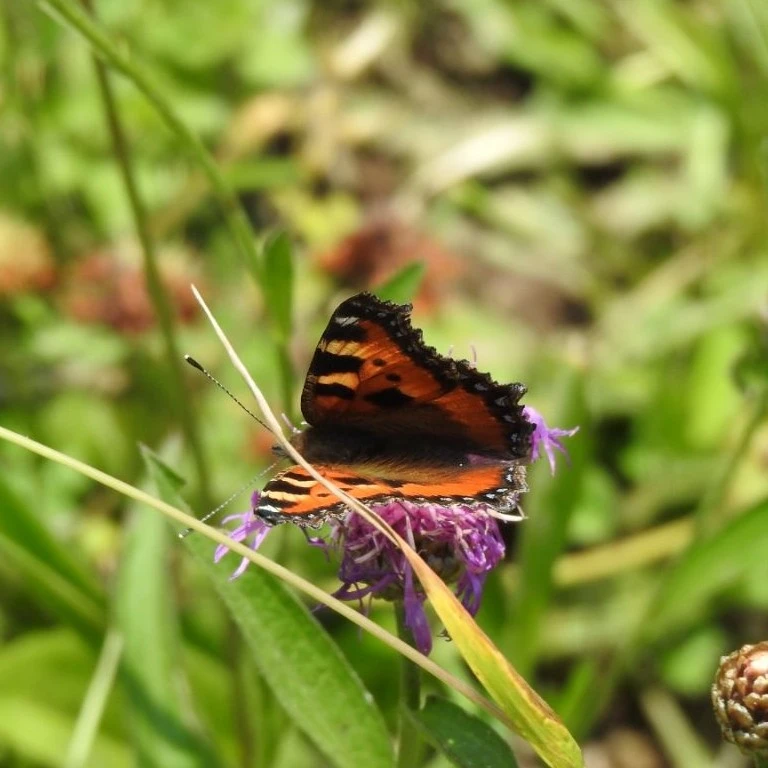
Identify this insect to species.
Aglais urticae
